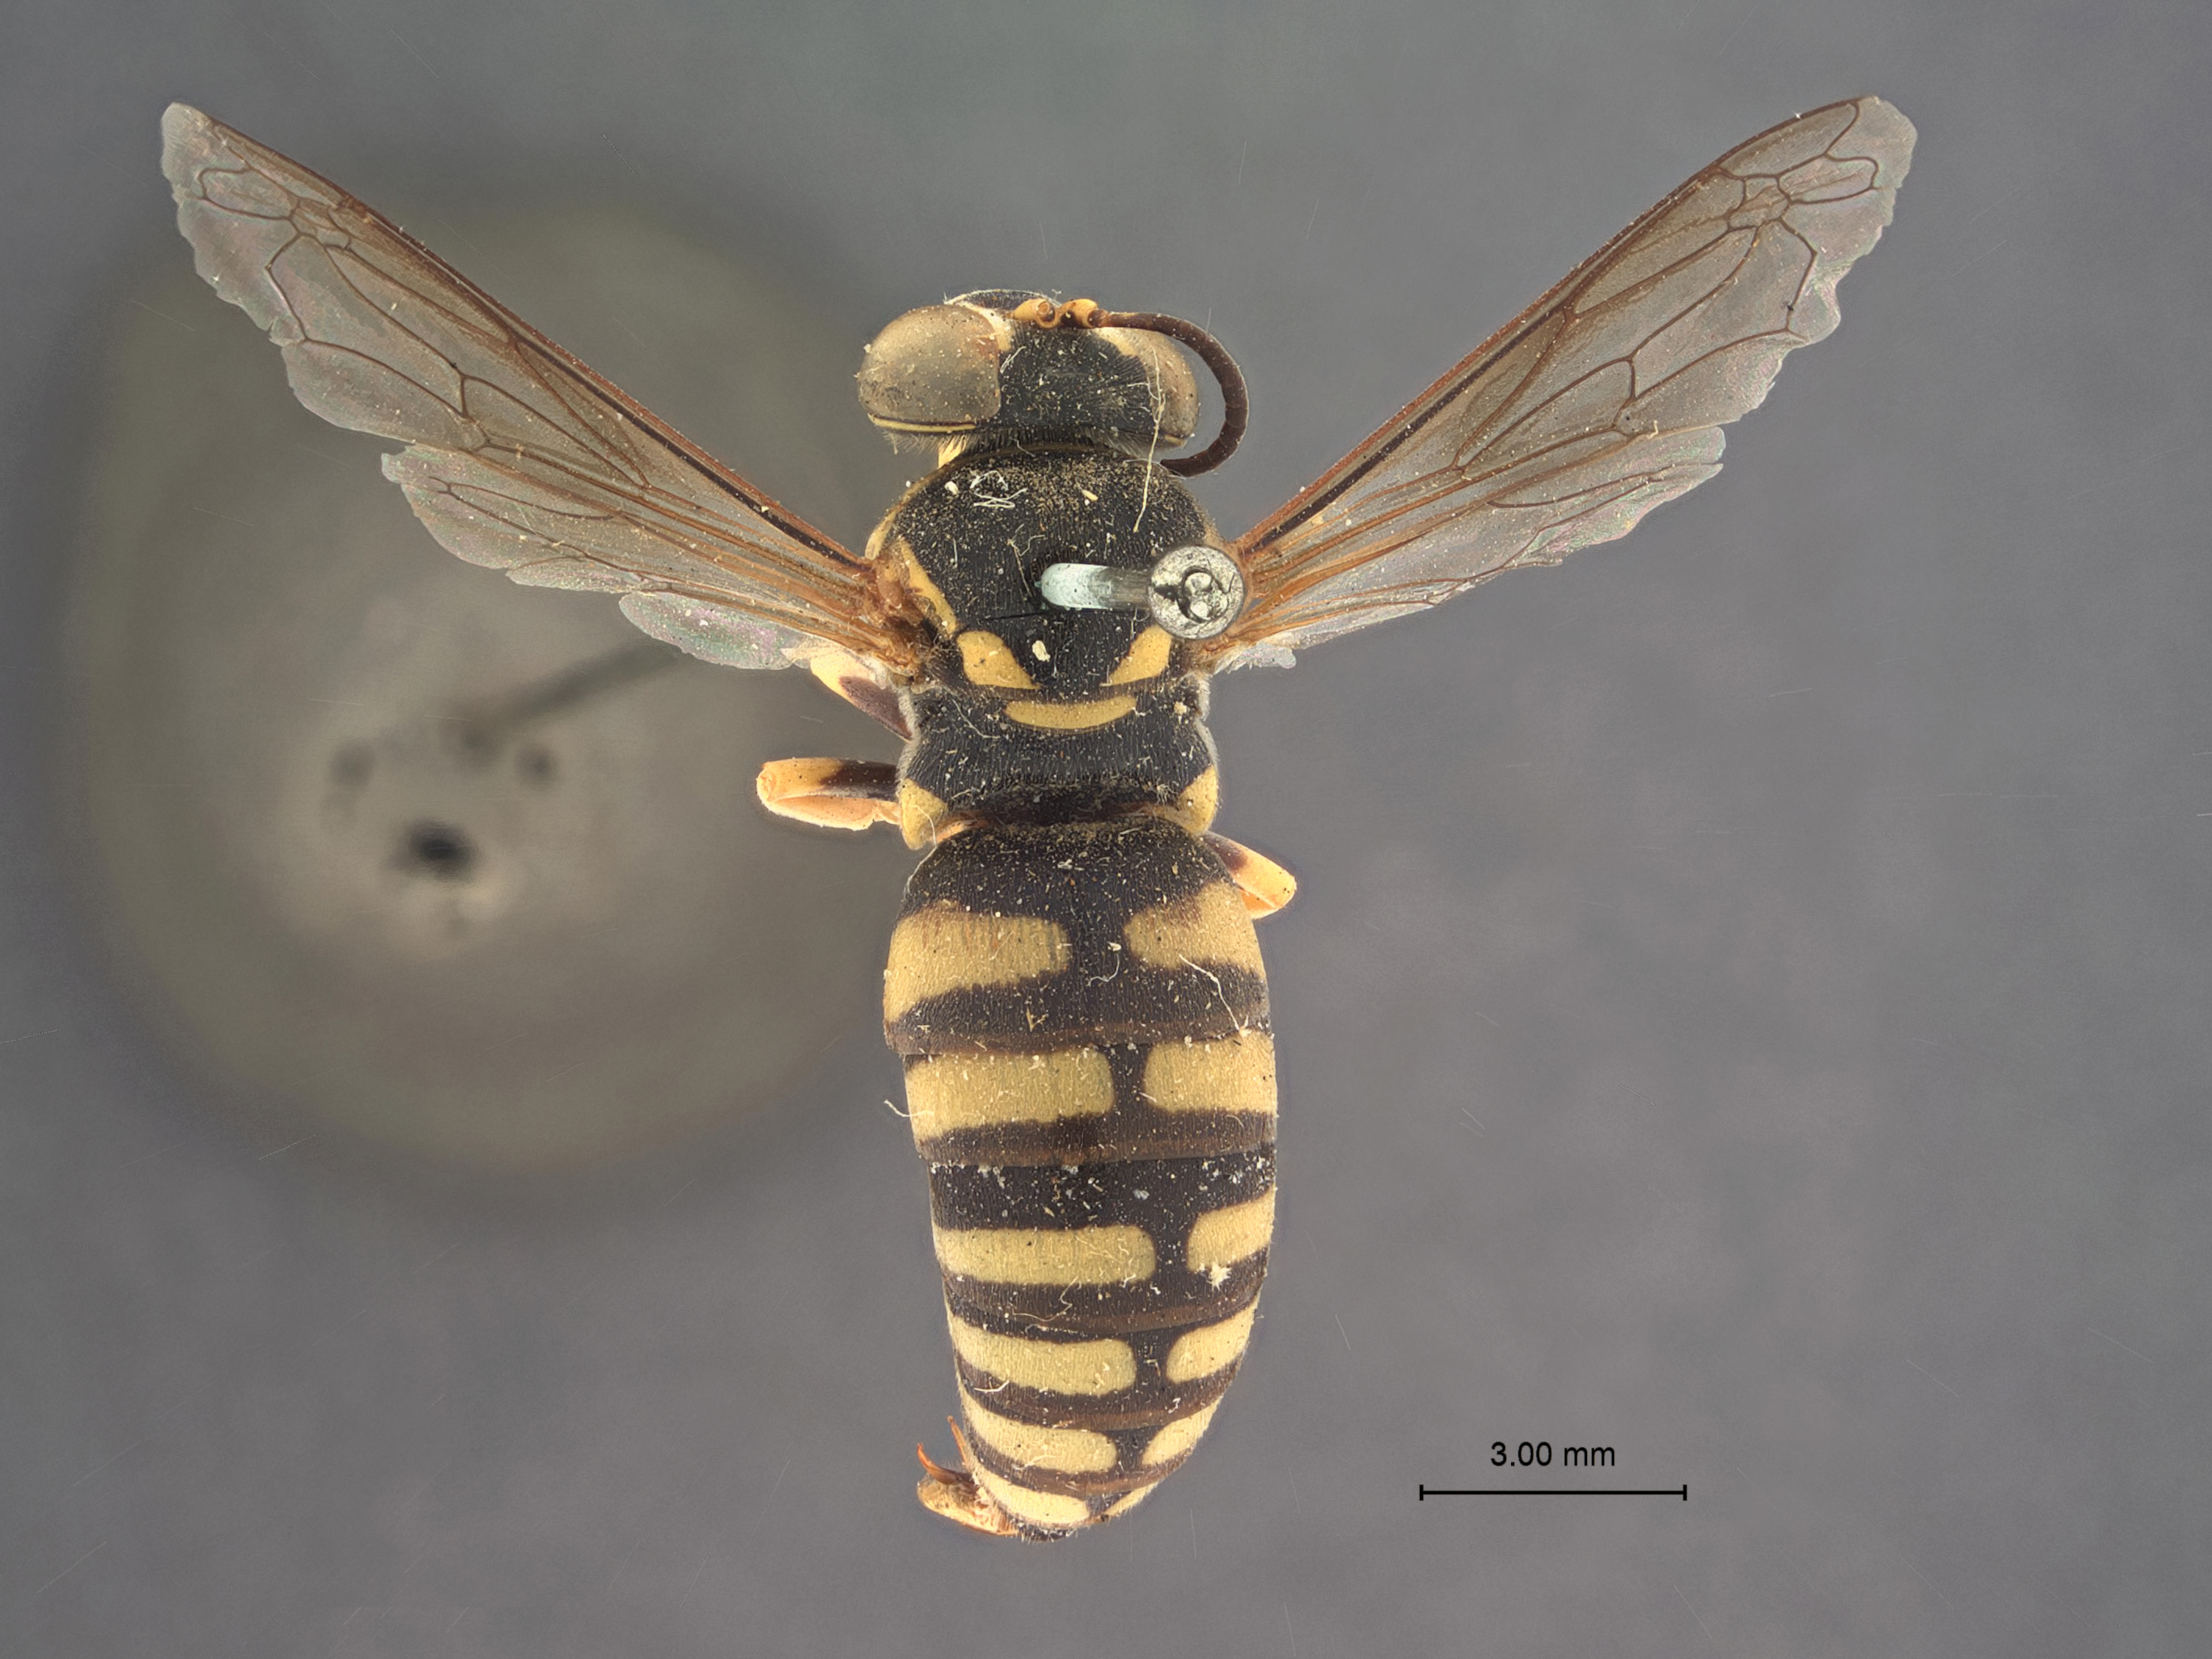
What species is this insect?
Bembidula capnoptera
